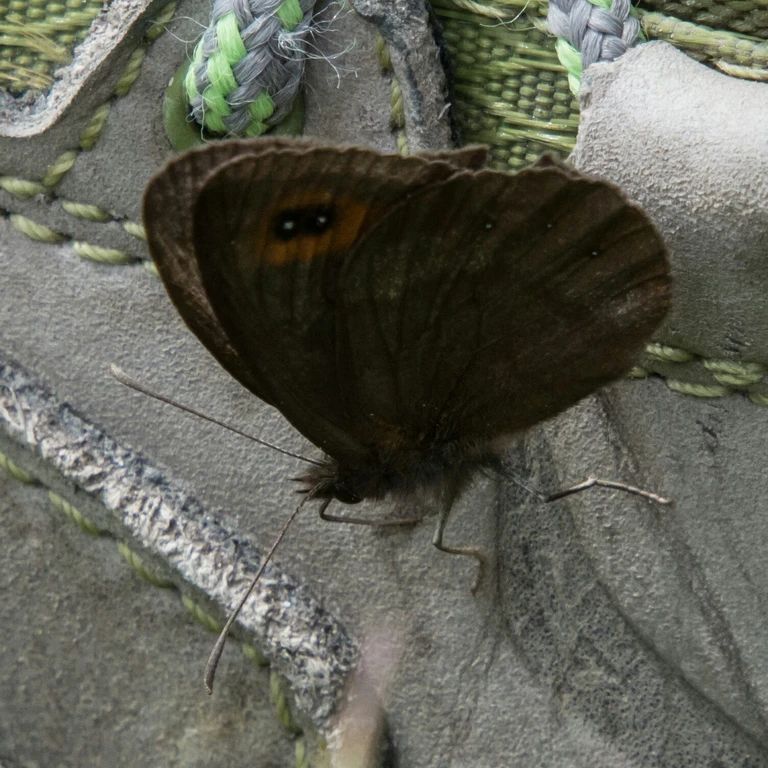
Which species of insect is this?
Erebia aethiops
